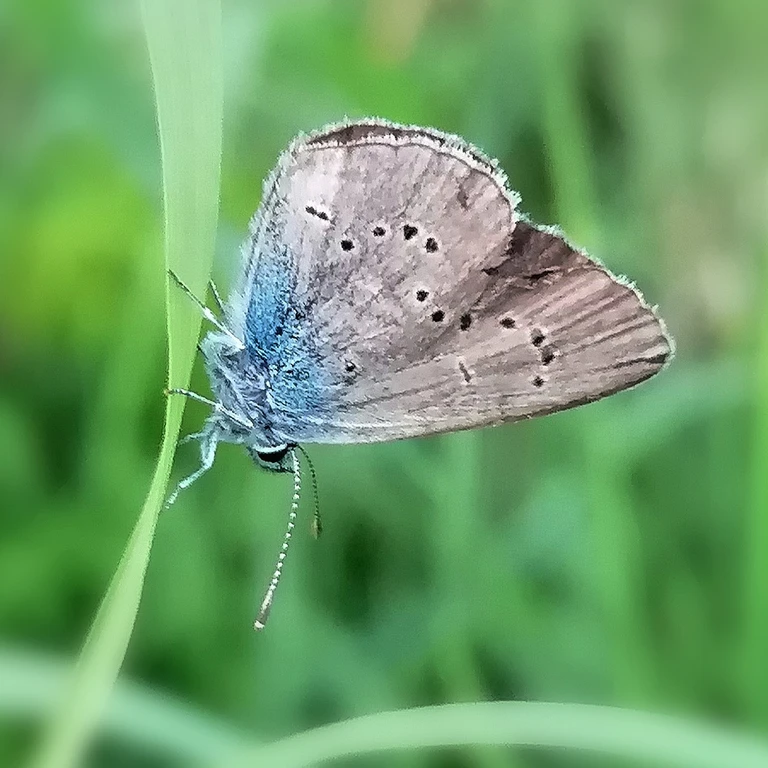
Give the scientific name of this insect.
Cyaniris semiargus
